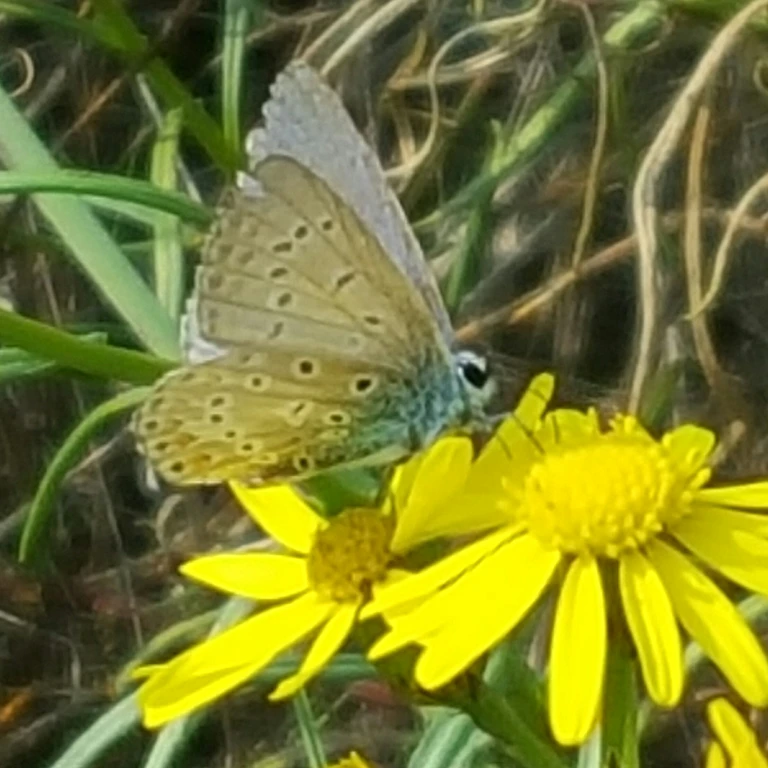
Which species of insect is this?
Polyommatus icarus
